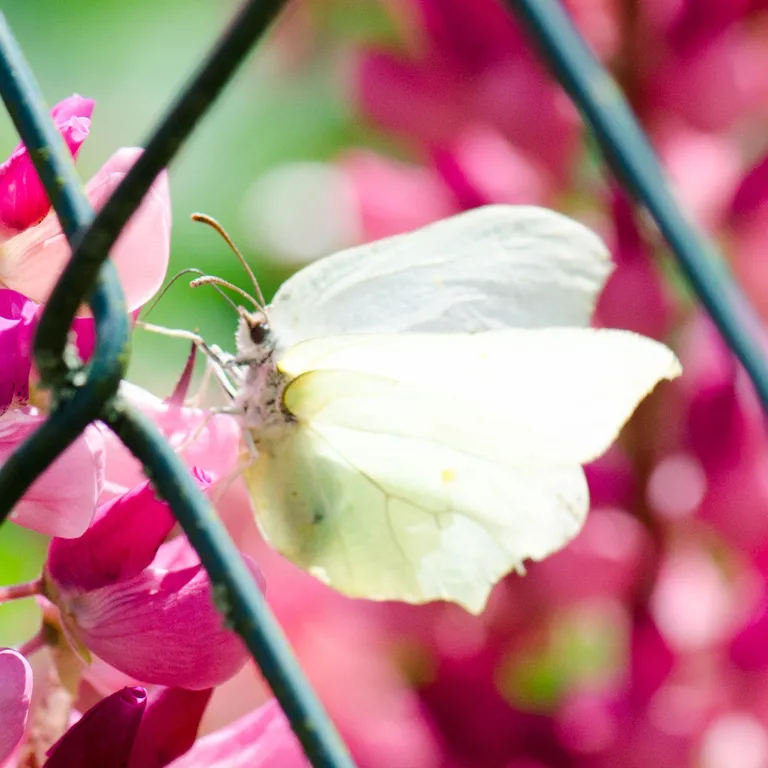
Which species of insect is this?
Gonepteryx rhamni
